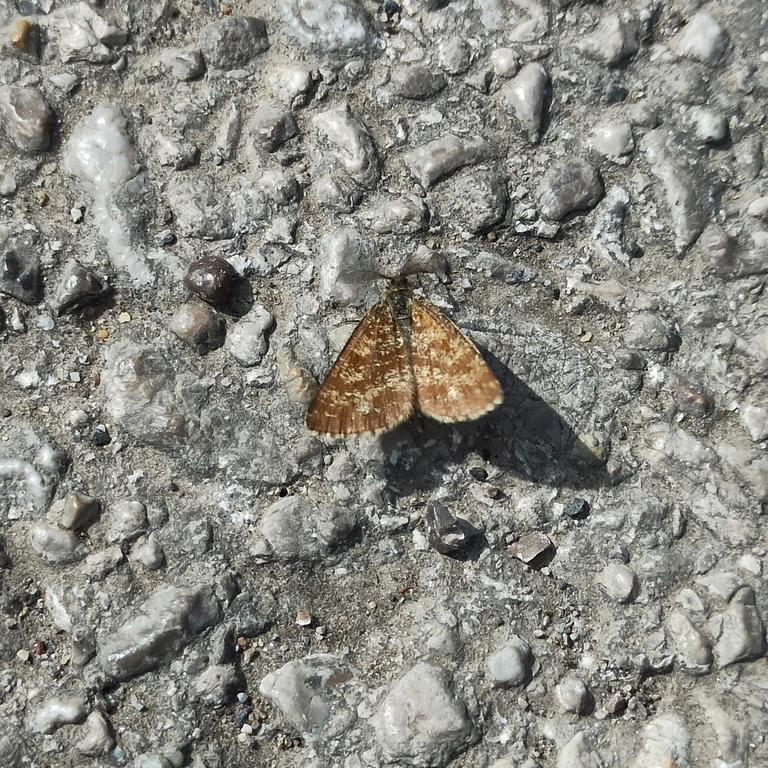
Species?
Ematurga atomaria
